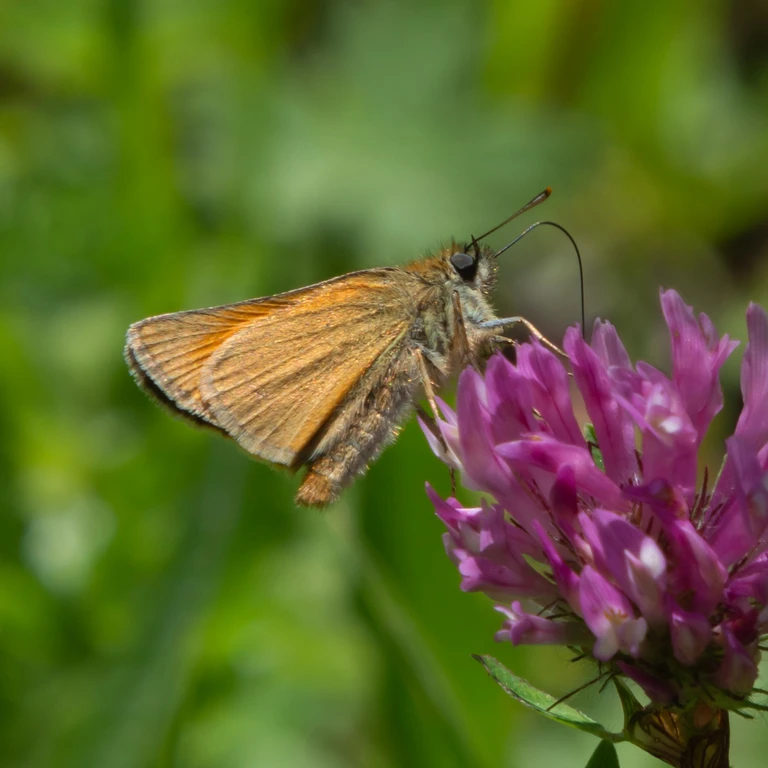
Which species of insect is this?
Thymelicus sylvestris
